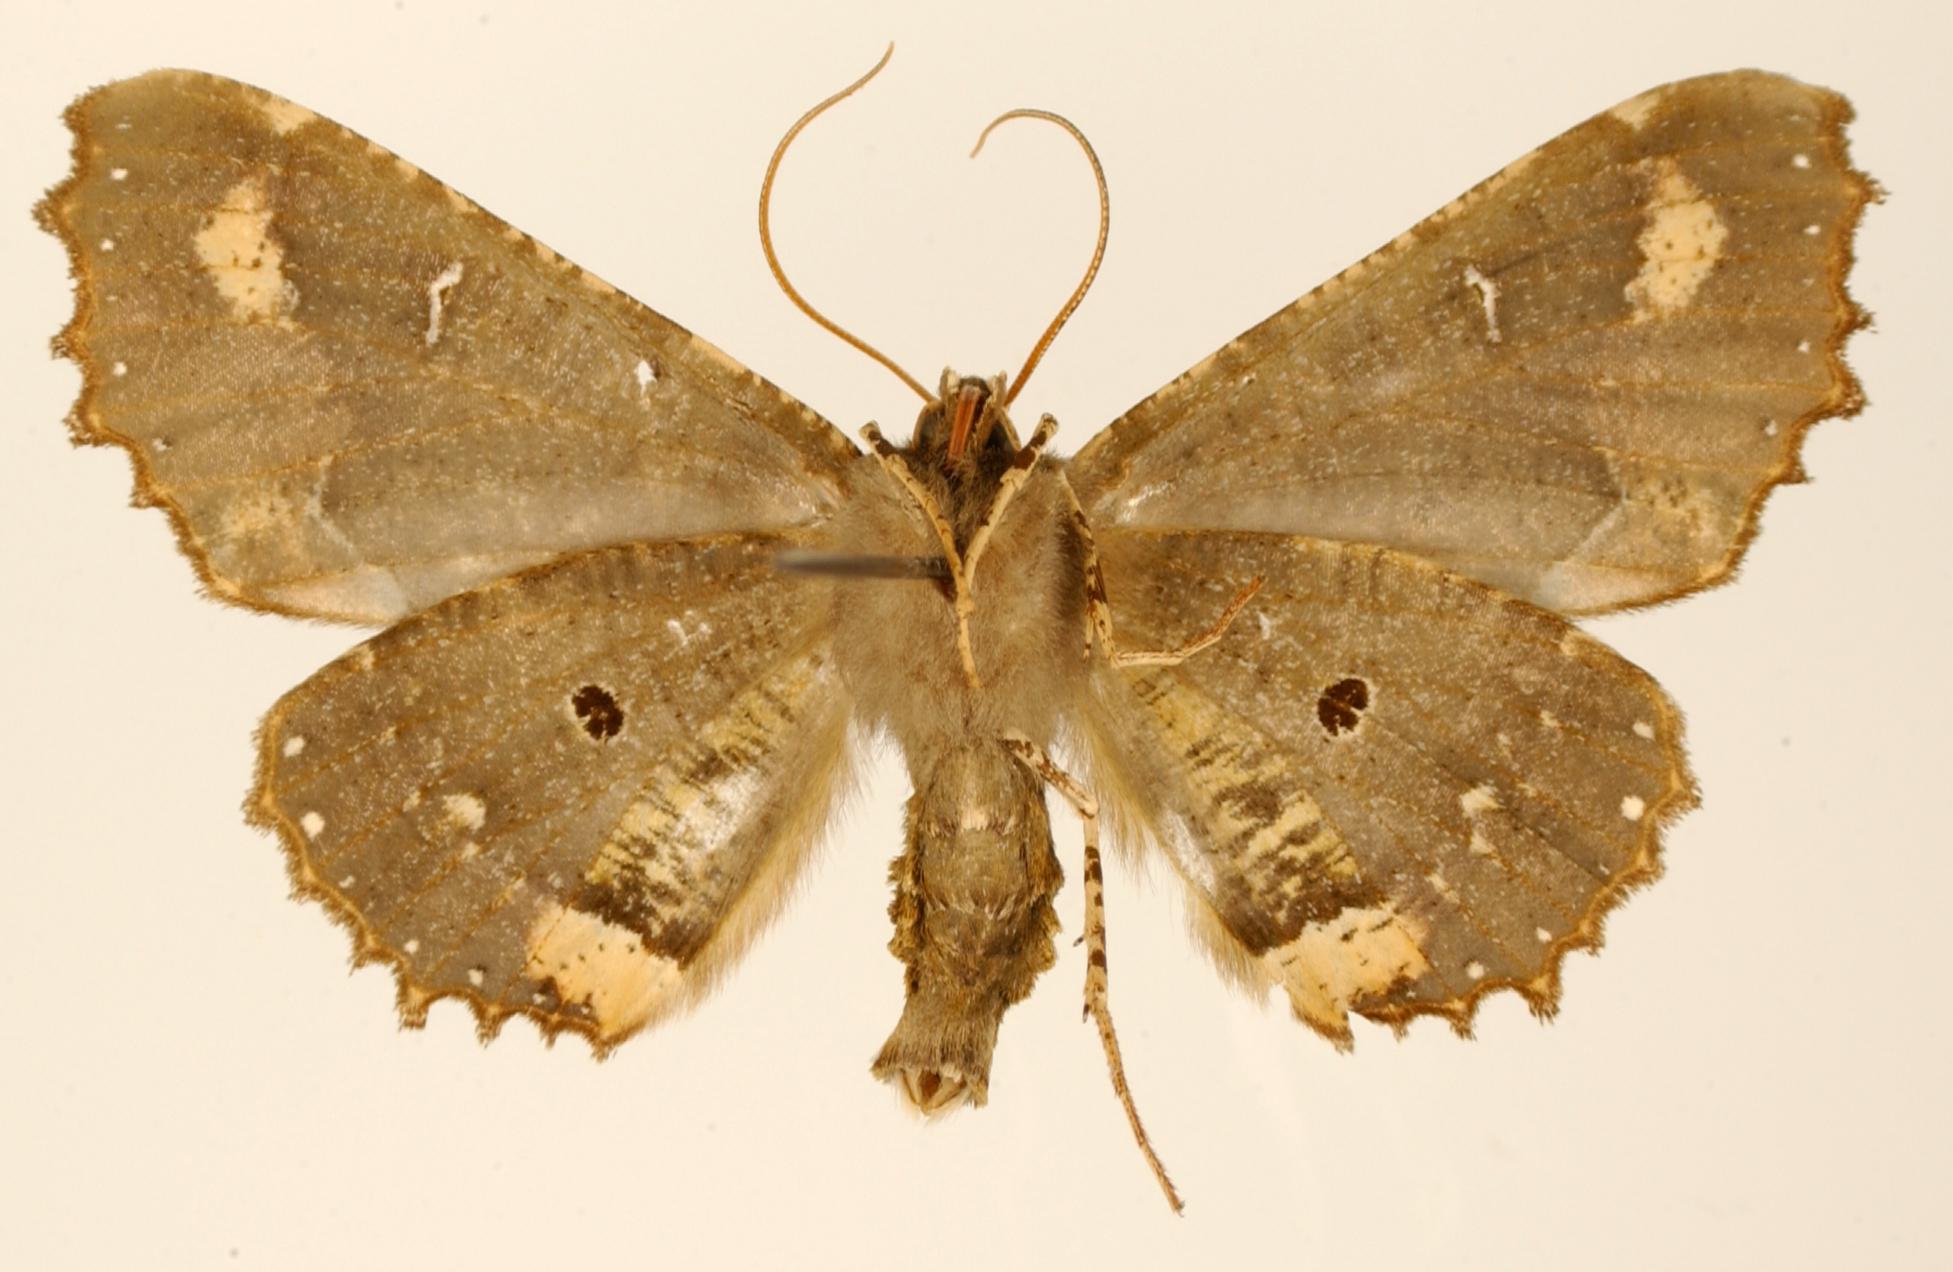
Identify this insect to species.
Pero verda
